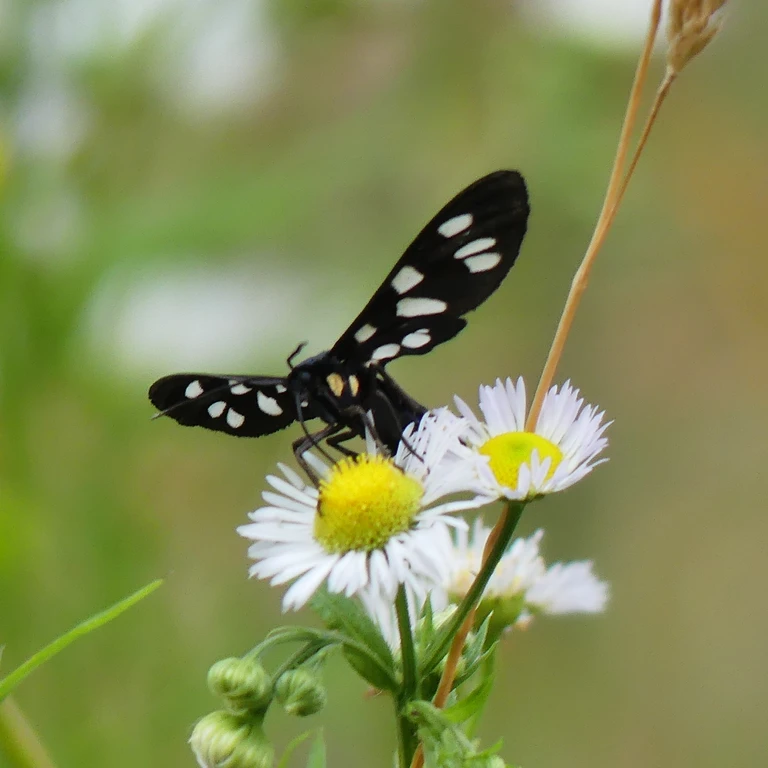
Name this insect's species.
Amata phegea
